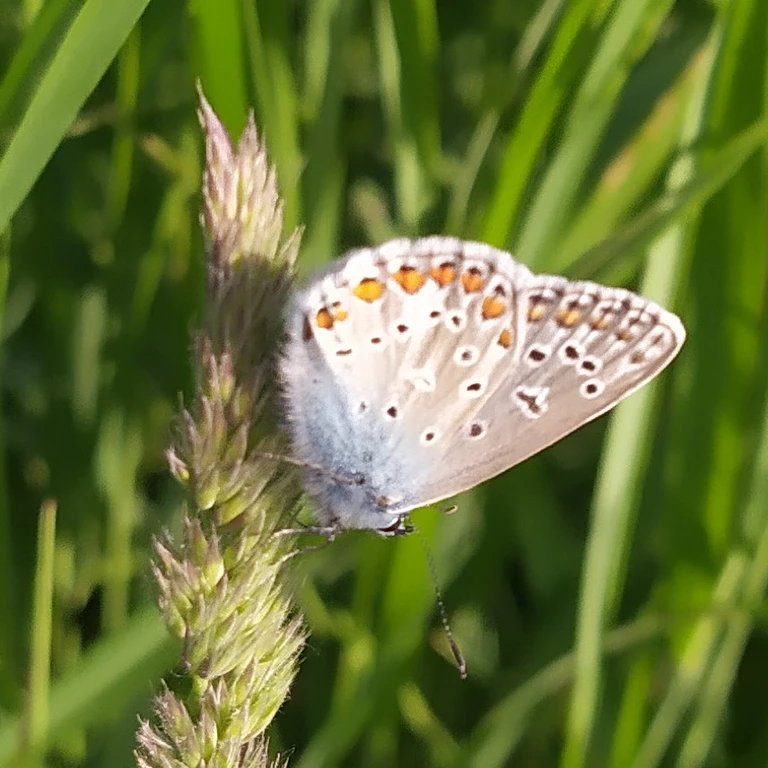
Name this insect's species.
Polyommatus icarus
